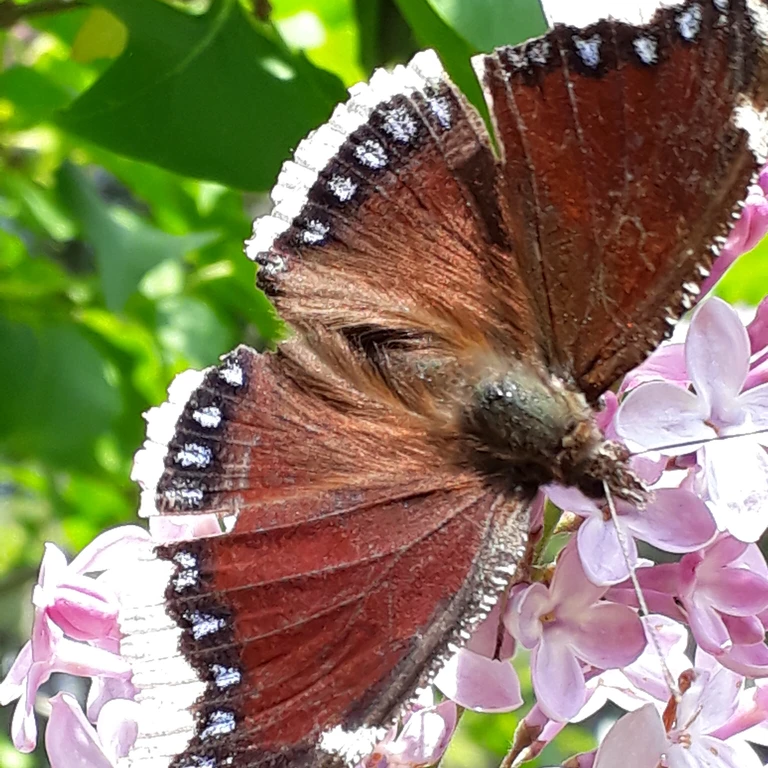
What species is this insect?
Nymphalis antiopa
